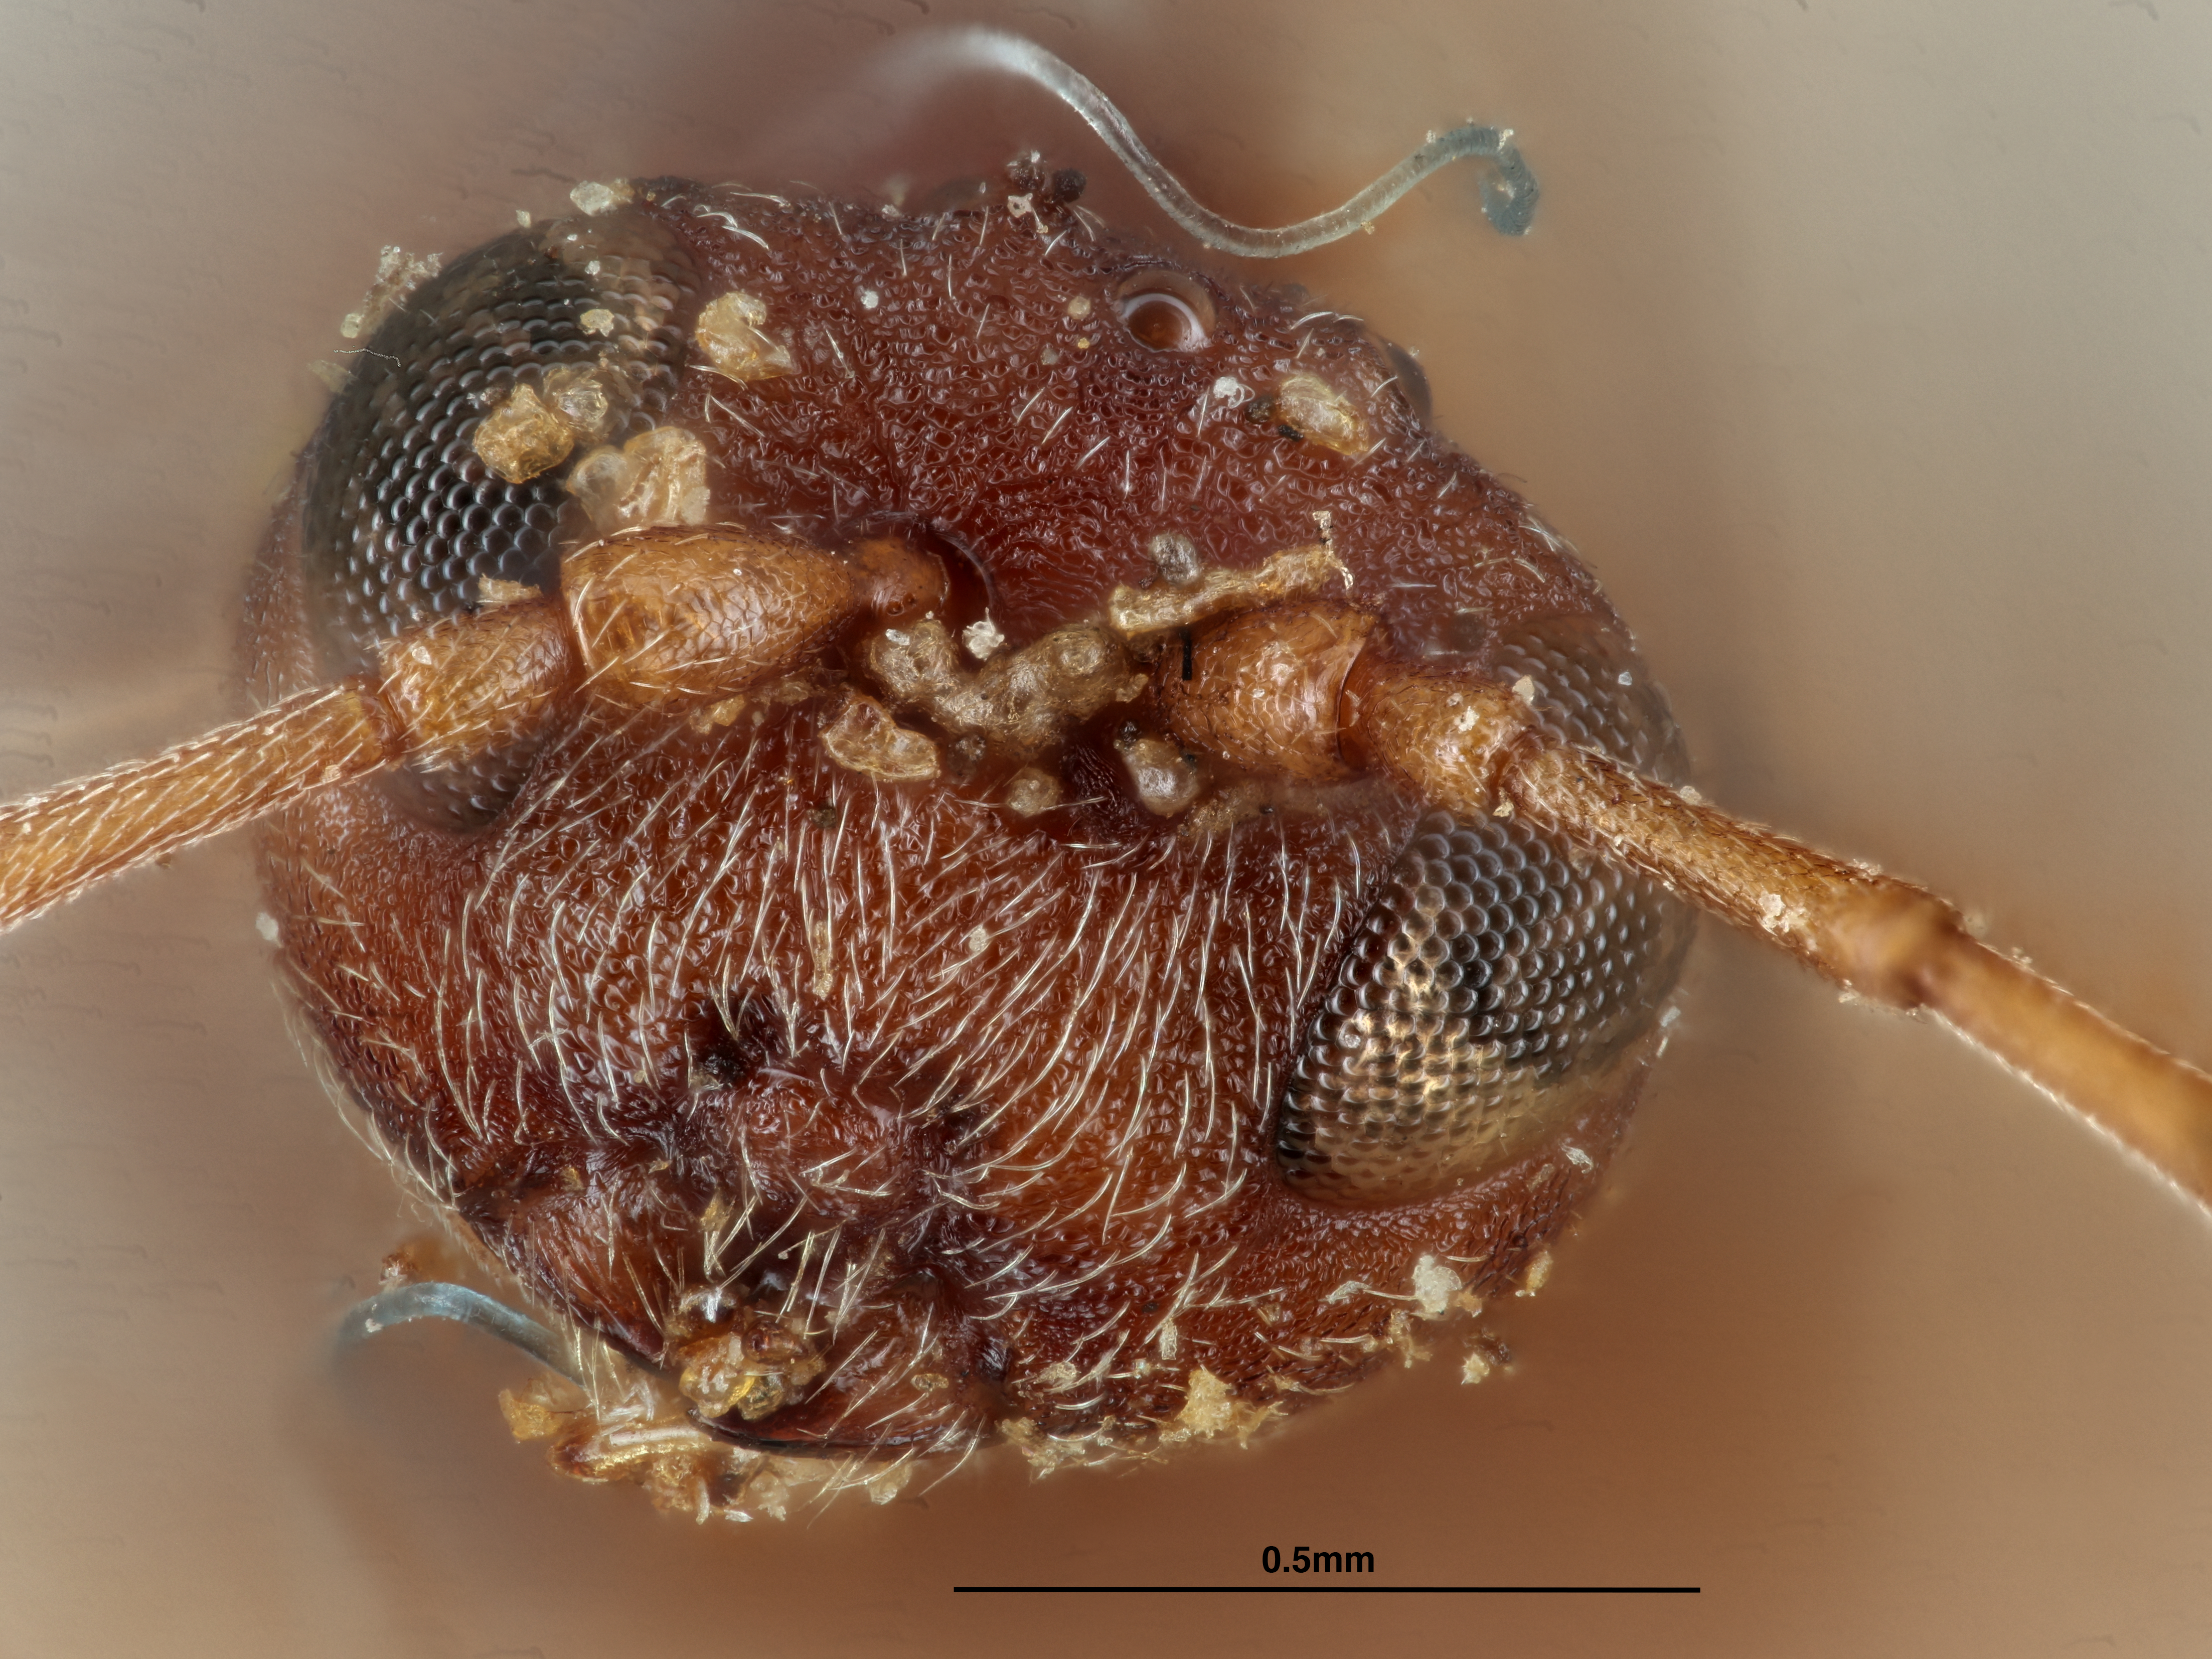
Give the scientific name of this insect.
Andricus pacificus
